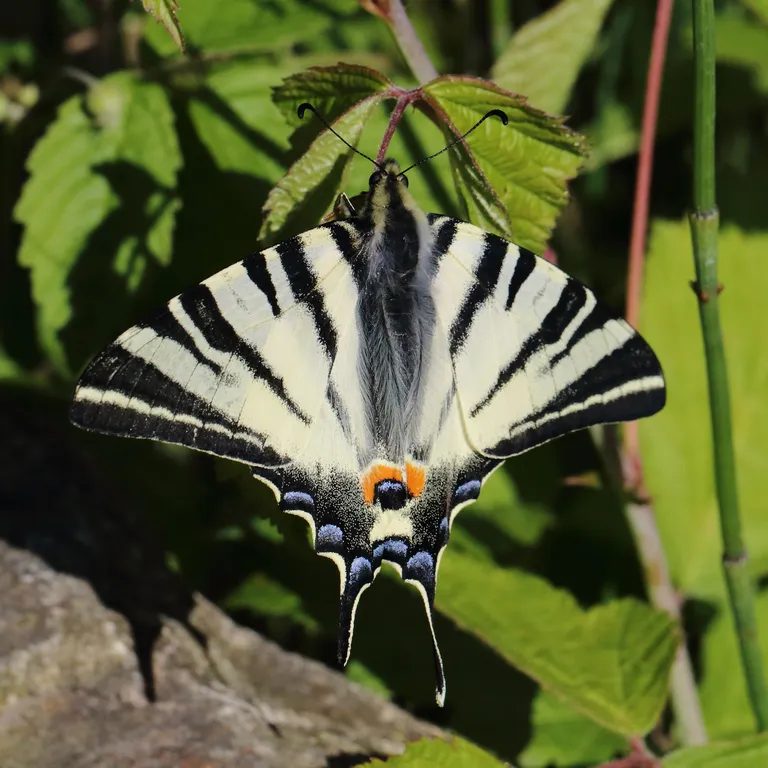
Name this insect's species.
Iphiclides podalirius
